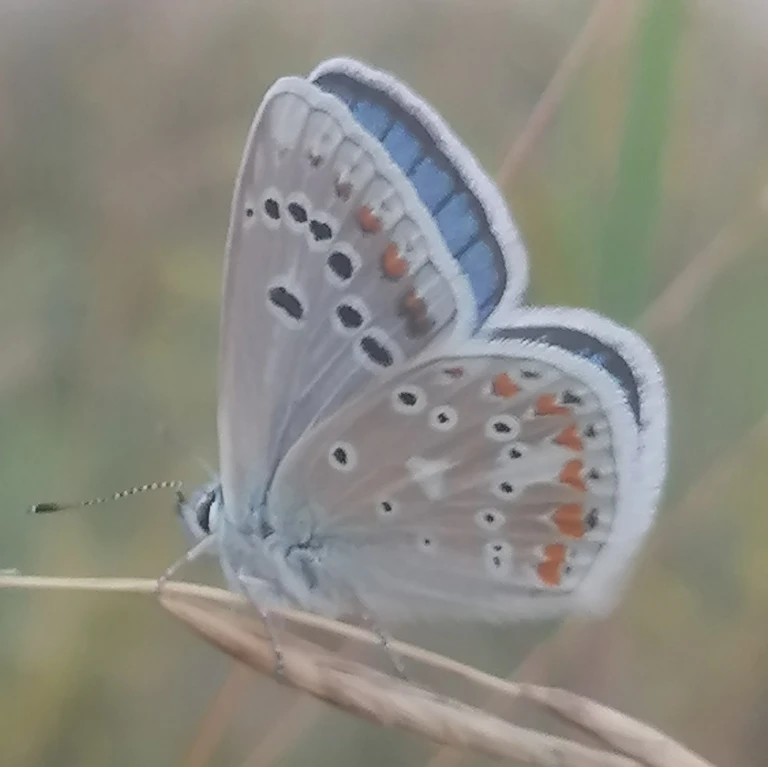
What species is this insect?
Polyommatus dorylas
